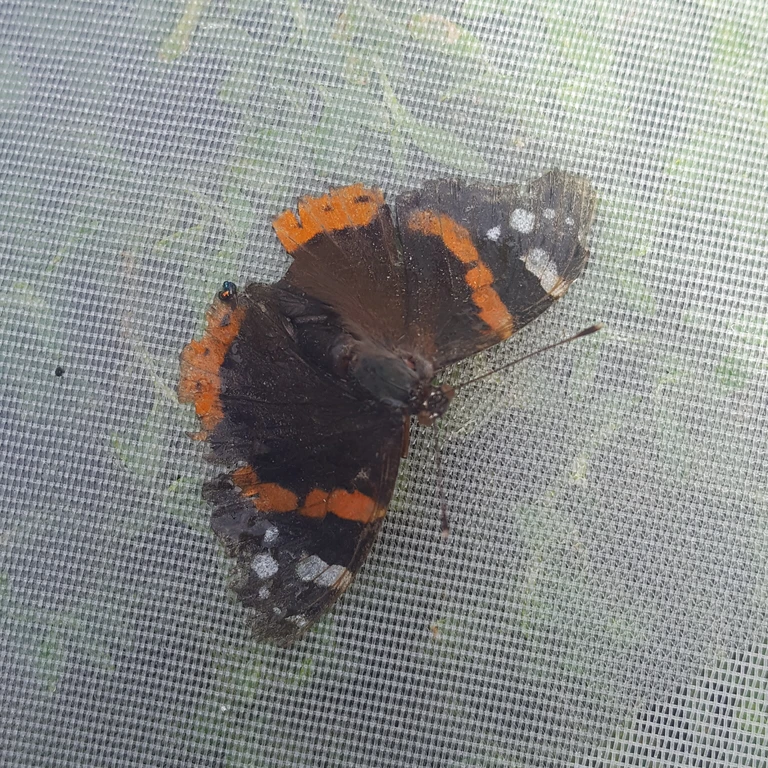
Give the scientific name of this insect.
Vanessa atalanta
